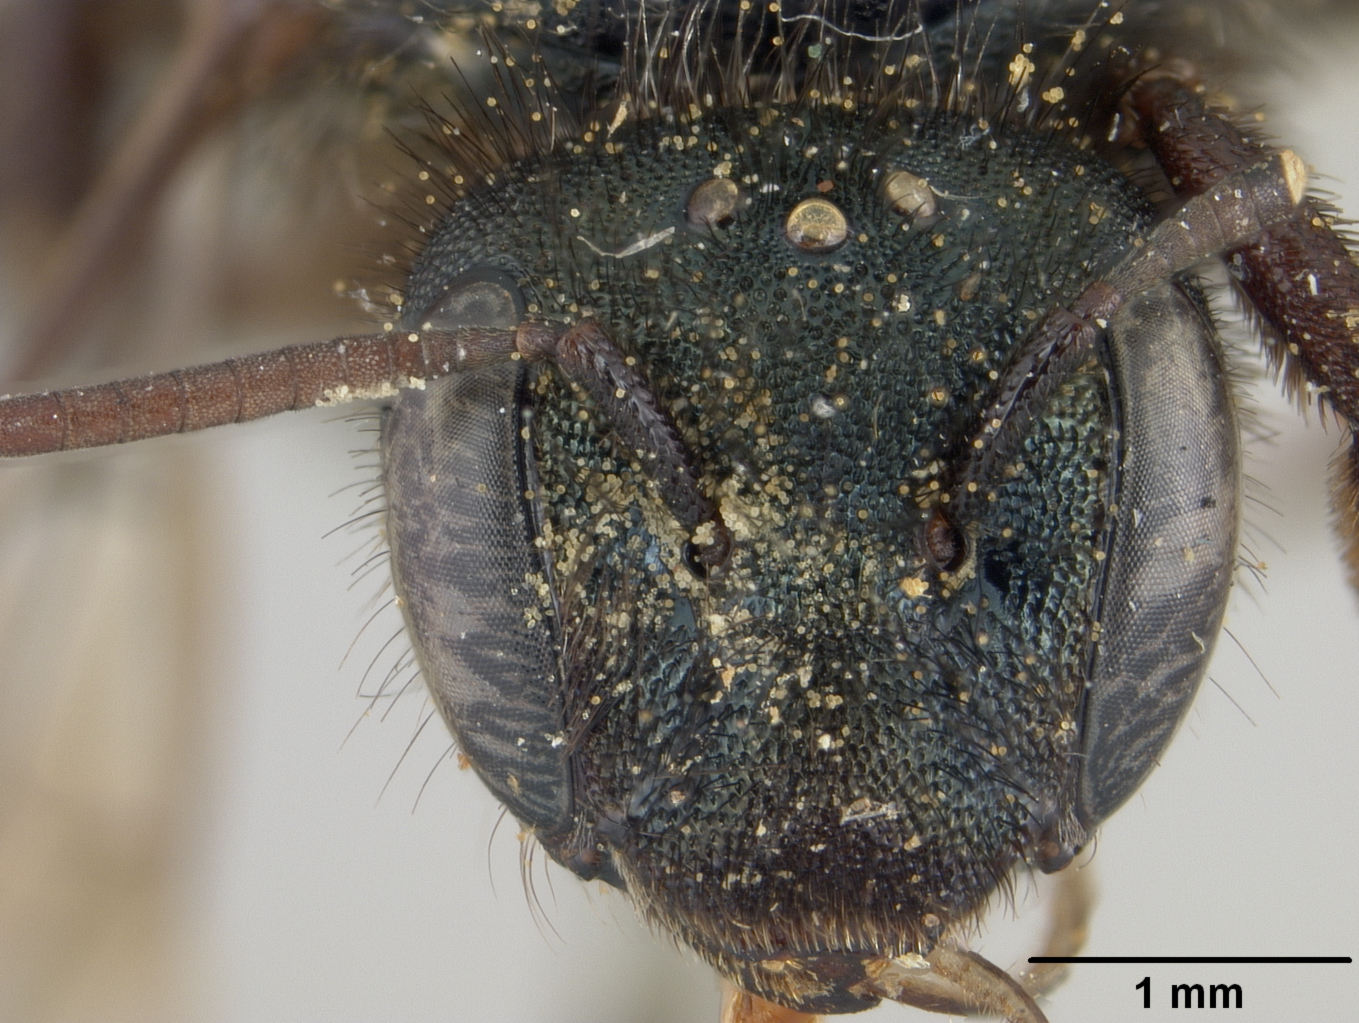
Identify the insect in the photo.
Osmia grindeliae
